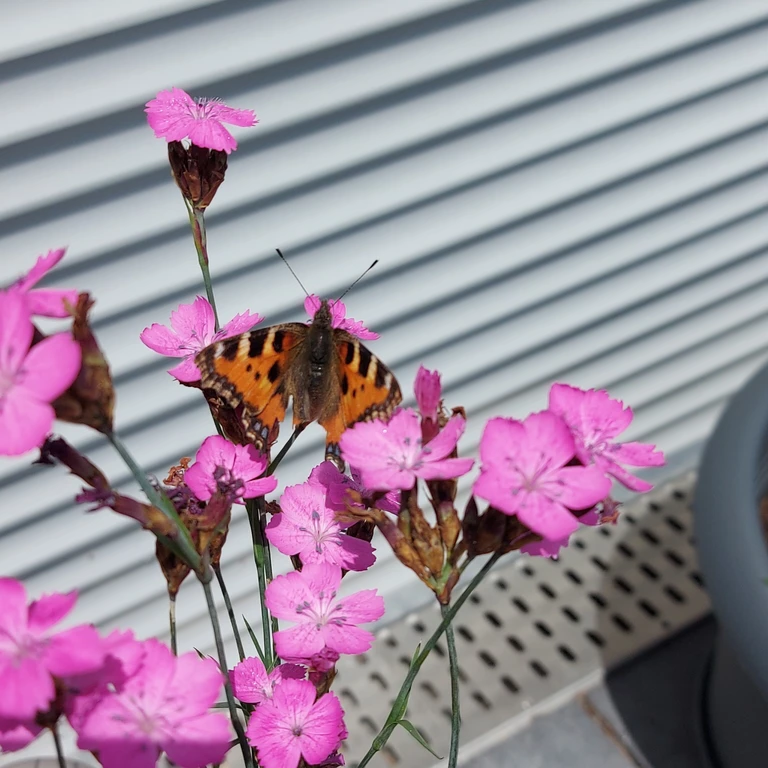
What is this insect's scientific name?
Aglais urticae
